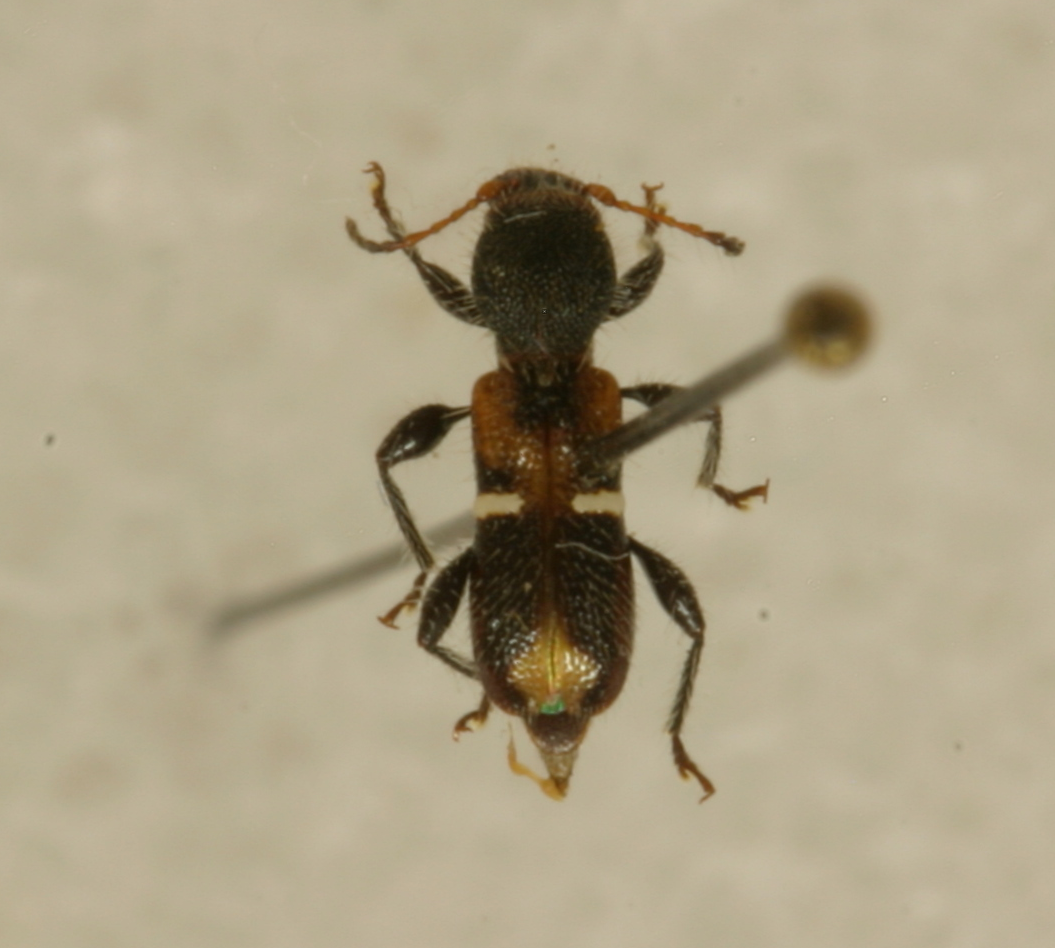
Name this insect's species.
Calliclytus macoris
